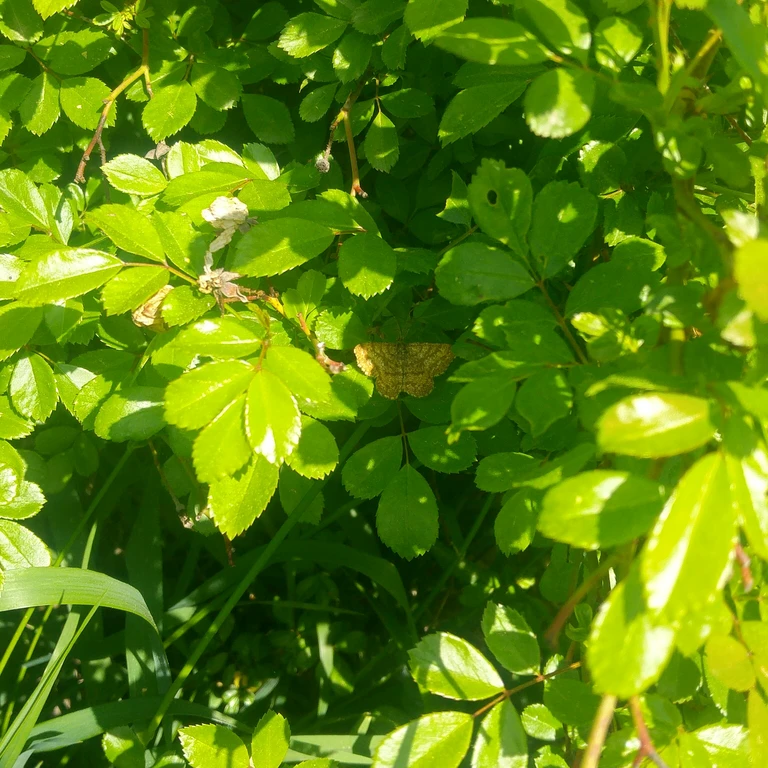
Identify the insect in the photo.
Ematurga atomaria
